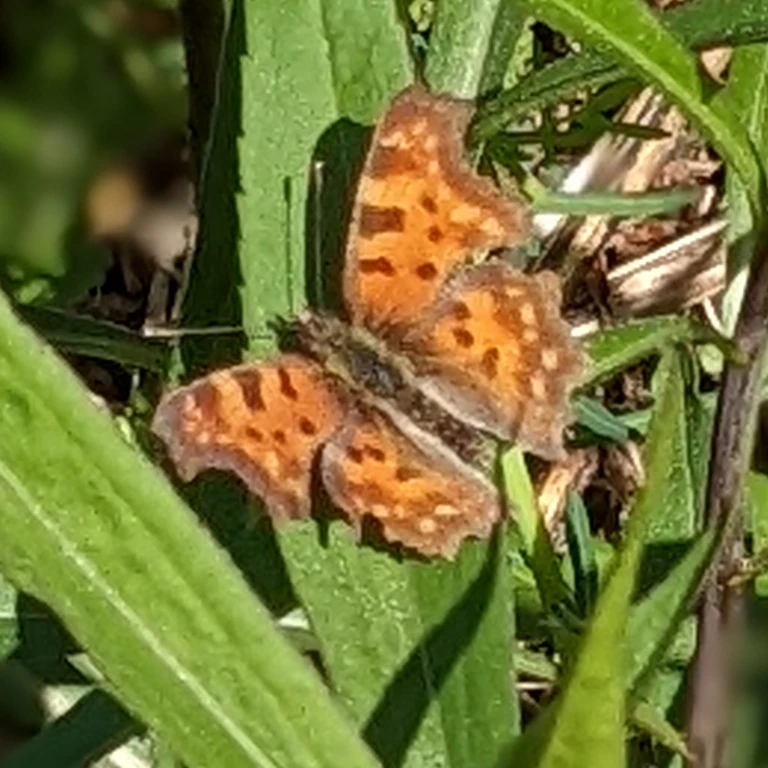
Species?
Polygonia c-album
